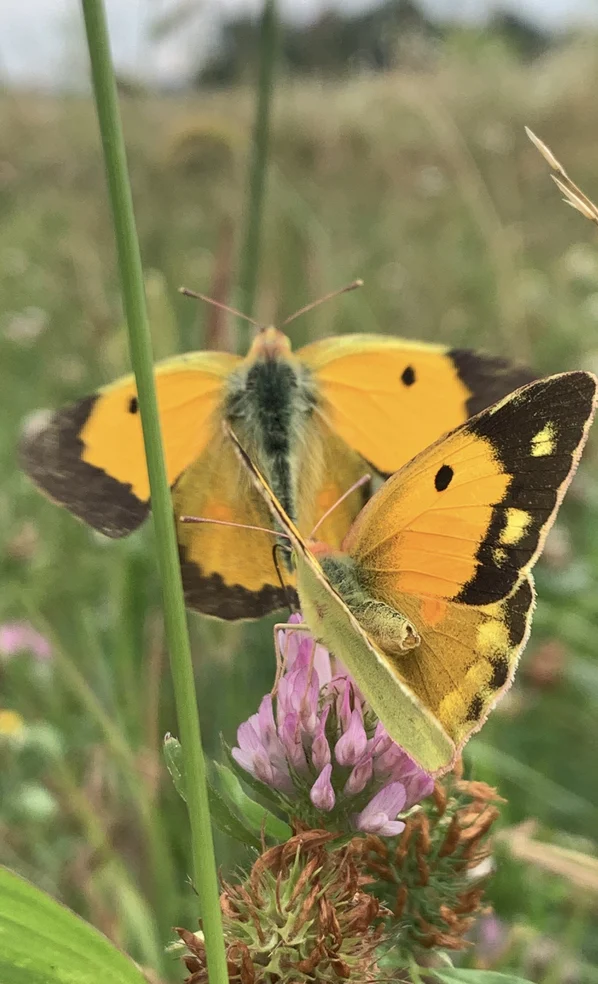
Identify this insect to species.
Colias croceus
